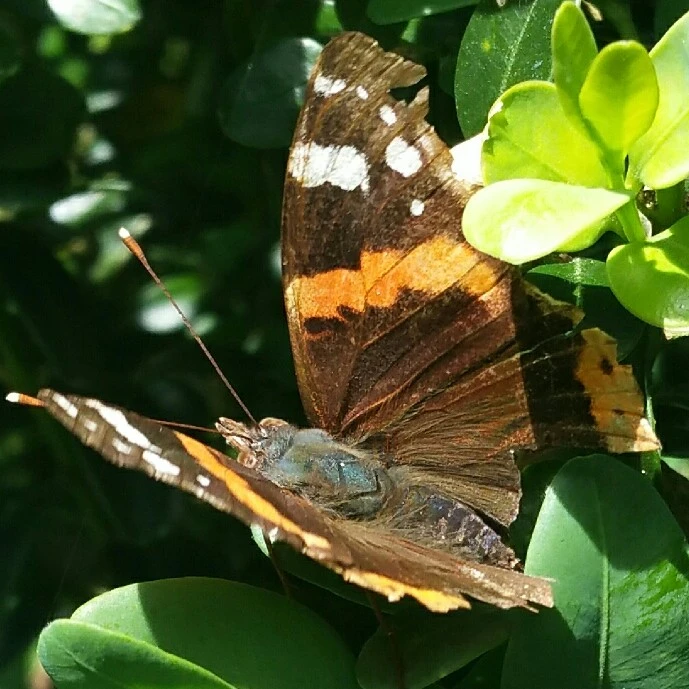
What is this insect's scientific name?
Vanessa atalanta
